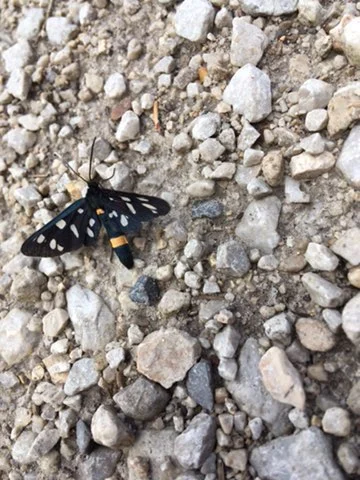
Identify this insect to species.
Amata phegea
